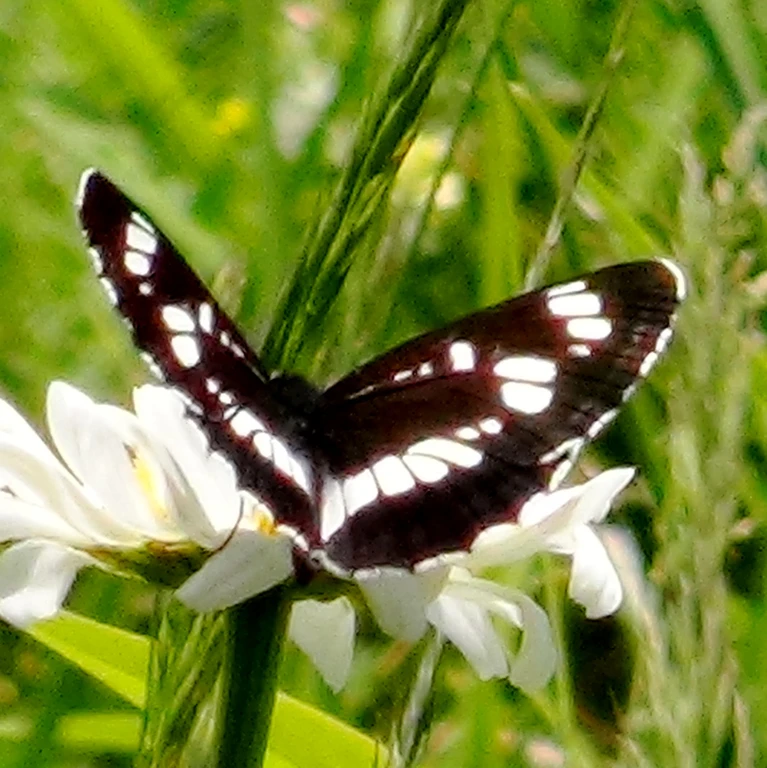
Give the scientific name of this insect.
Neptis rivularis
